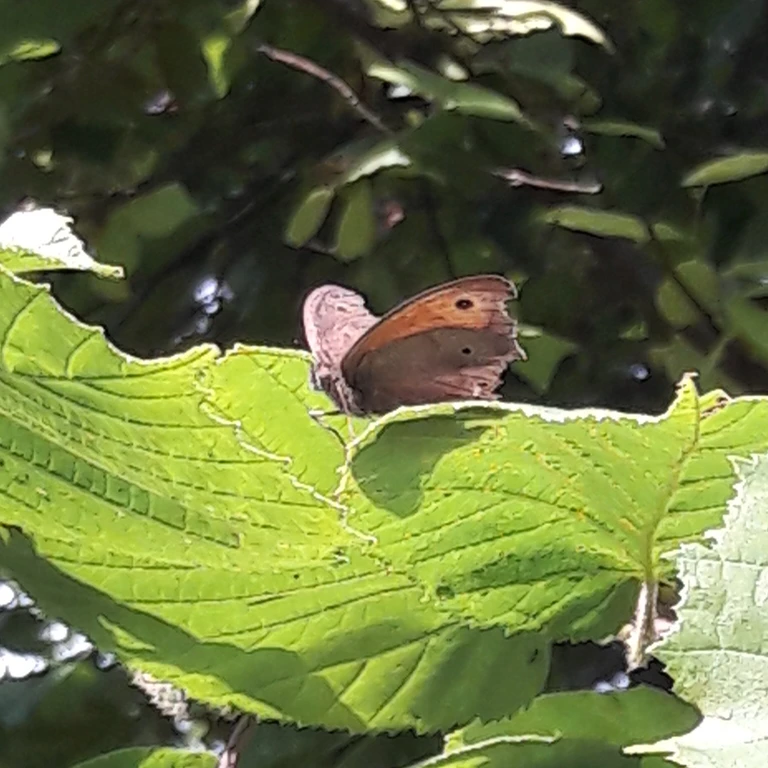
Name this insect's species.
Maniola jurtina
